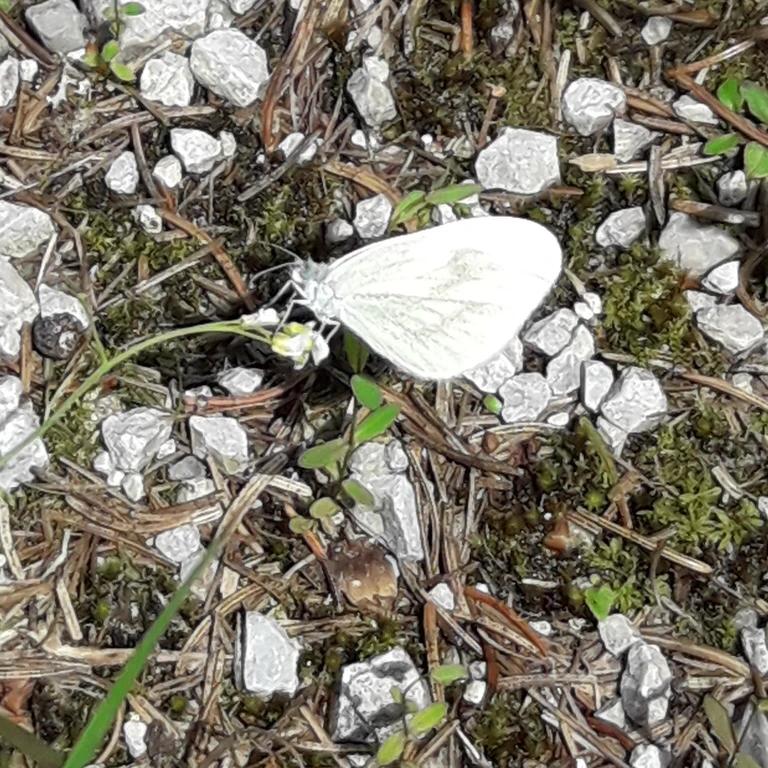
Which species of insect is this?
Leptidea sinapis/juvernica
